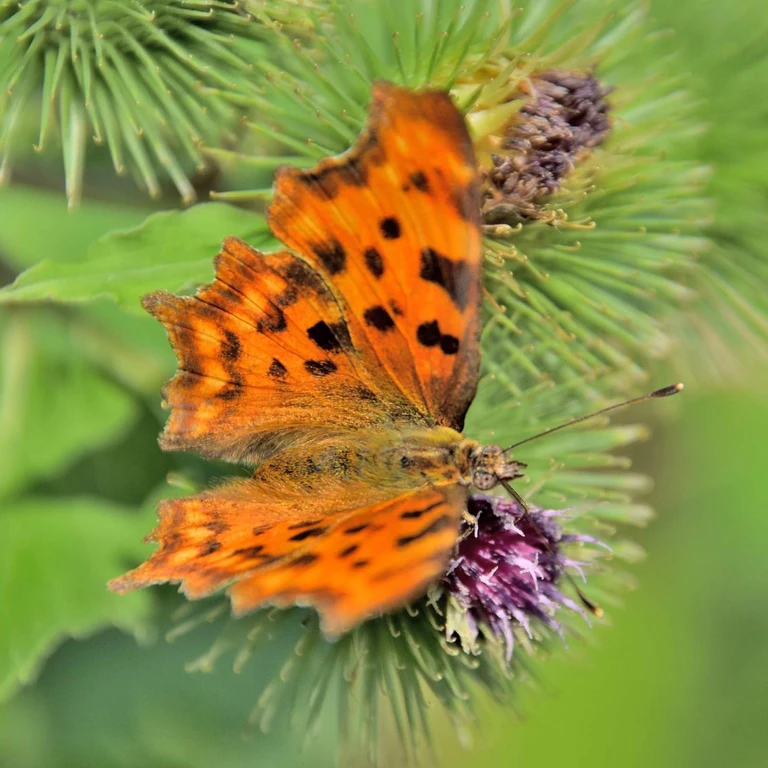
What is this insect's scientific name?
Polygonia c-album
